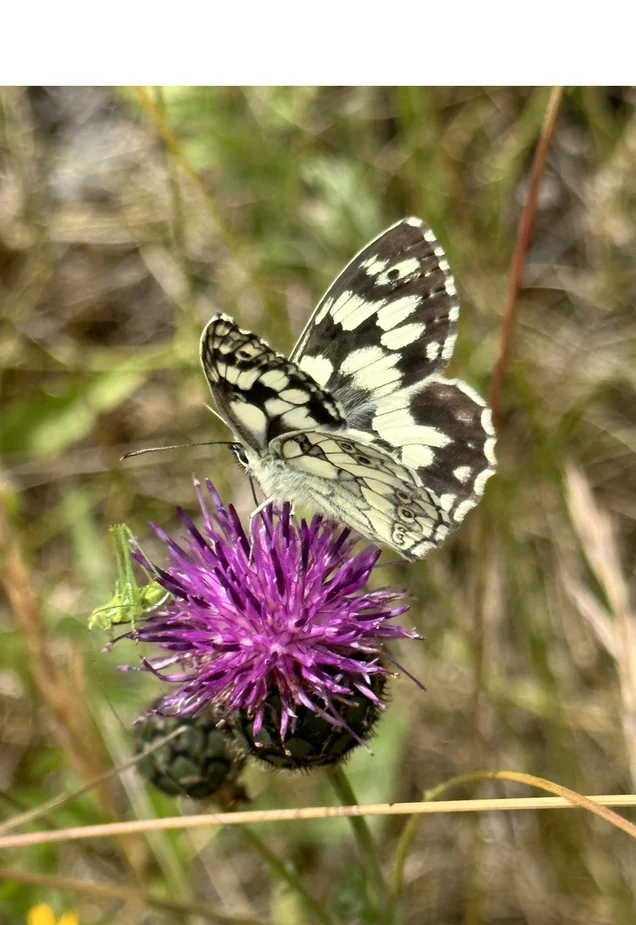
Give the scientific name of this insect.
Melanargia galathea
